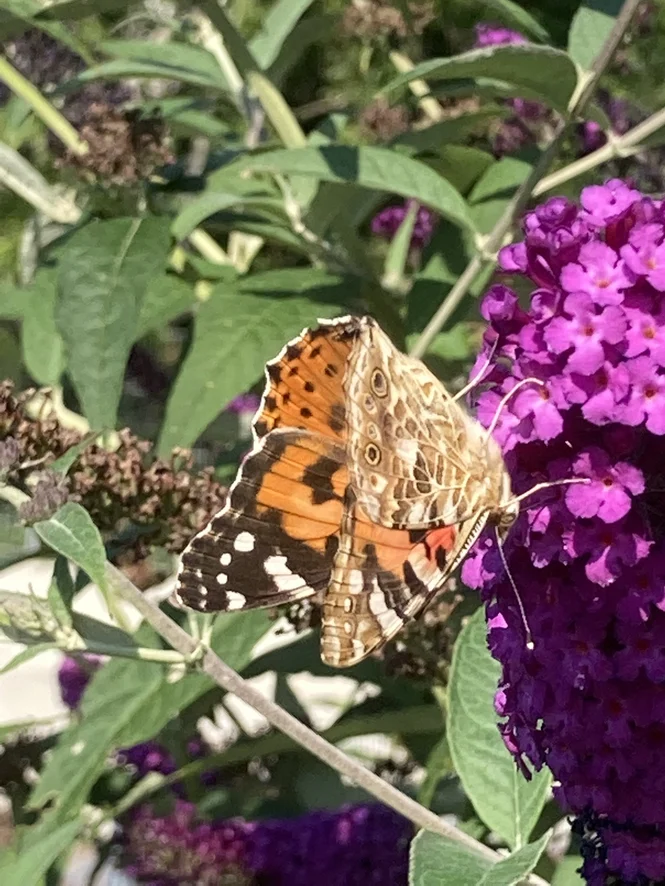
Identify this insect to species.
Vanessa cardui
